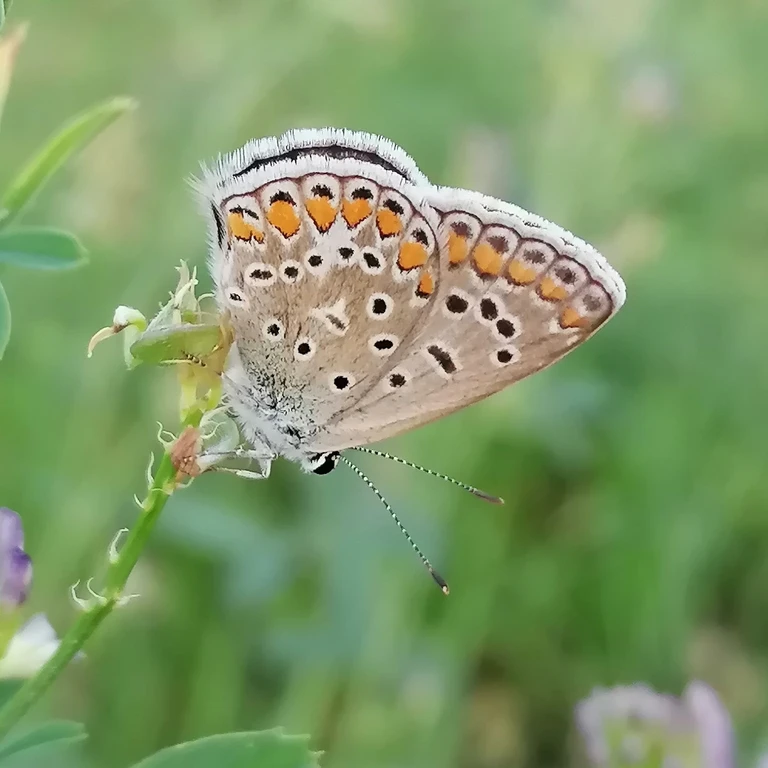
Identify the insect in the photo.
Polyommatus icarus
